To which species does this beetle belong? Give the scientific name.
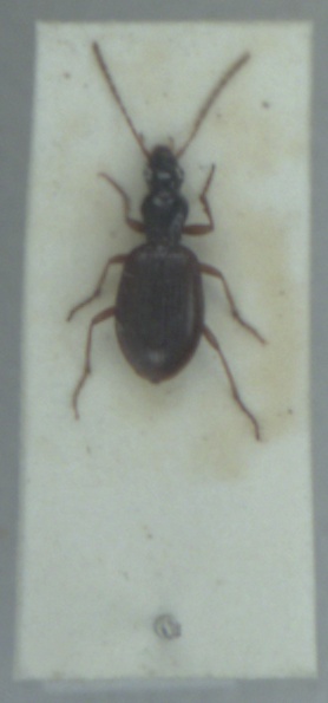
Oxypselaphus obscurus
